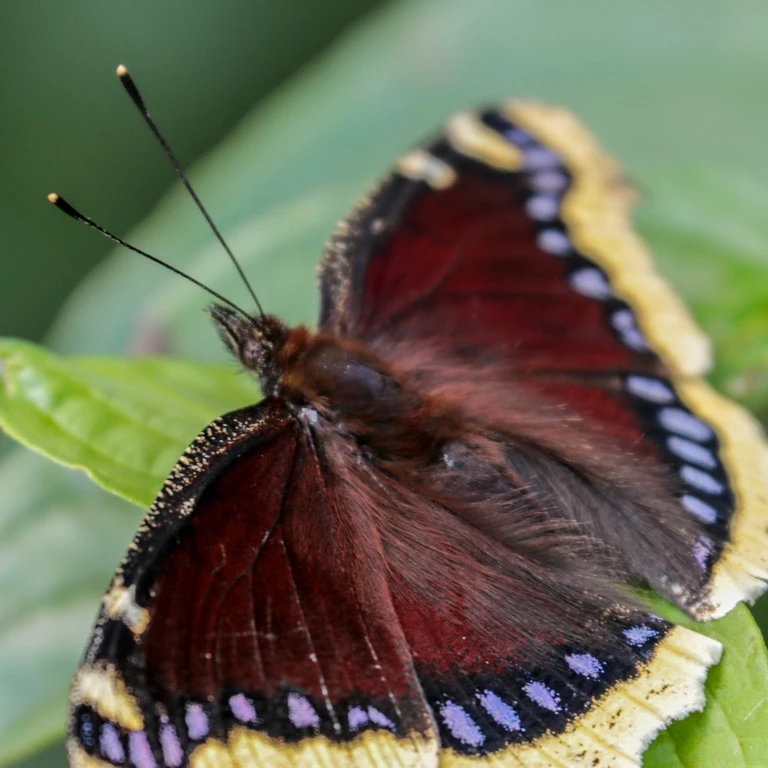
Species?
Nymphalis antiopa
